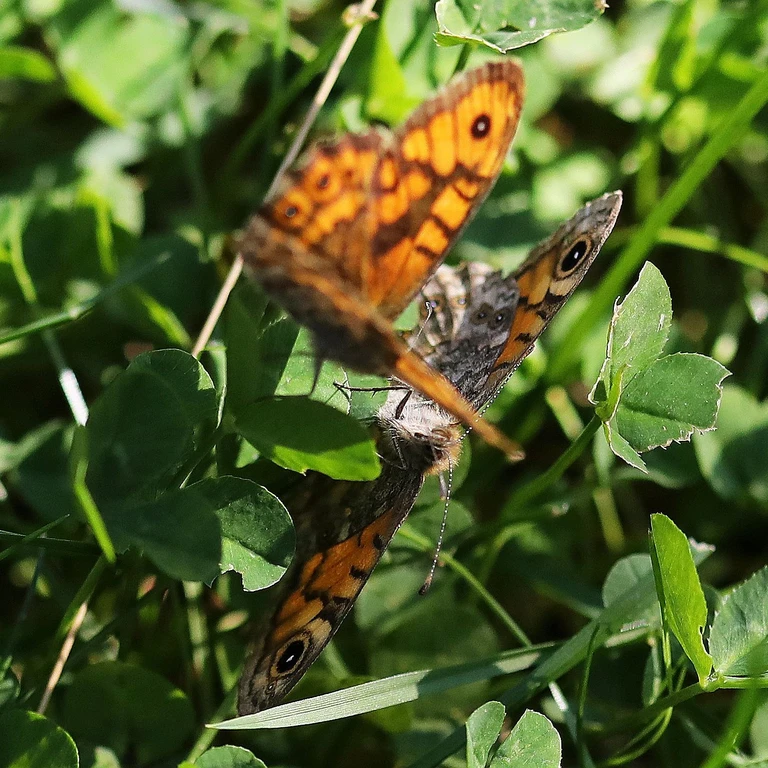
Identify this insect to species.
Lasiommata megera (also Pararge megera)
